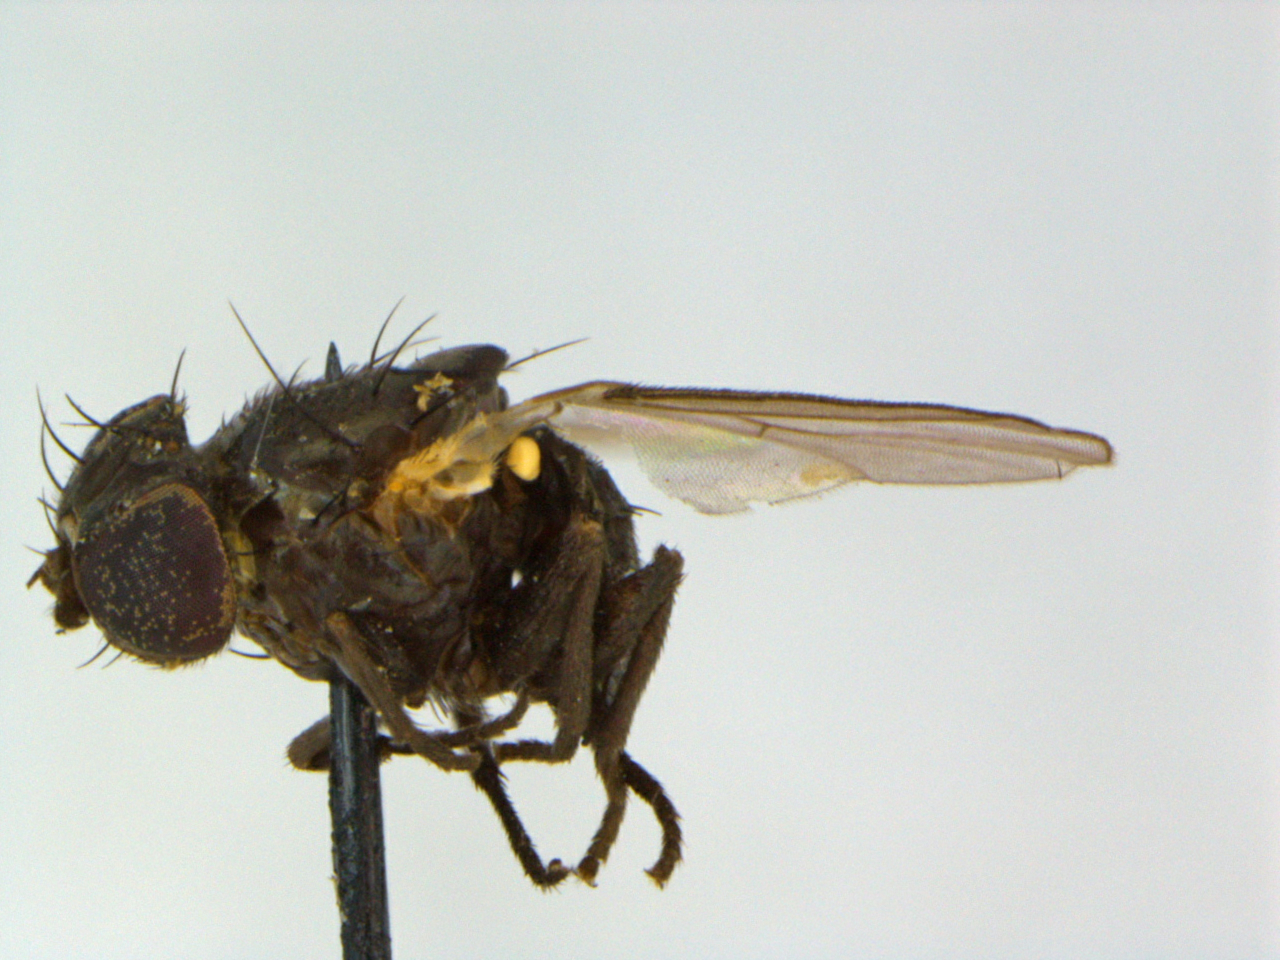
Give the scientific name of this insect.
Agromyza schmidti
